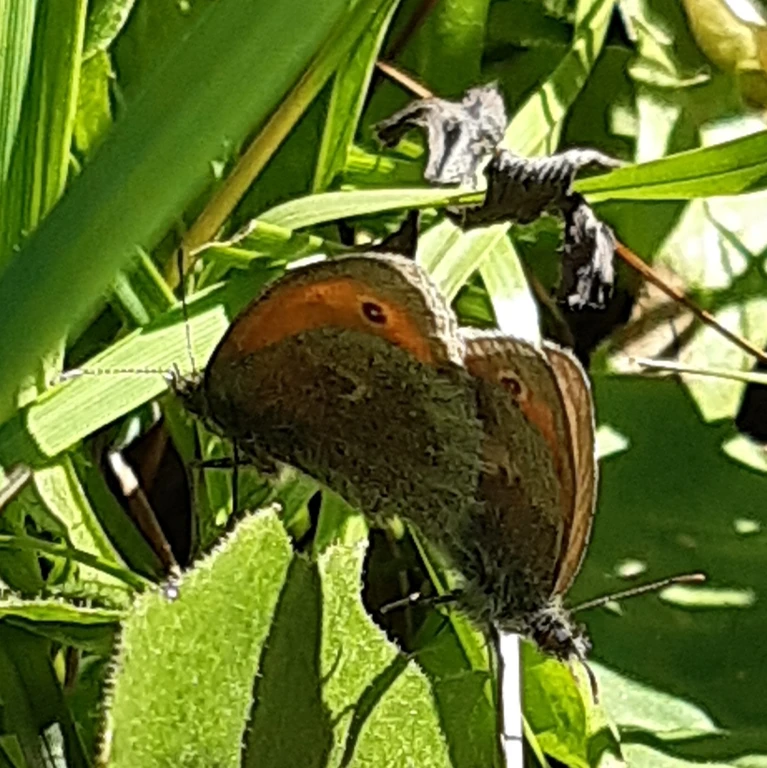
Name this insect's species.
Coenonympha pamphilus
